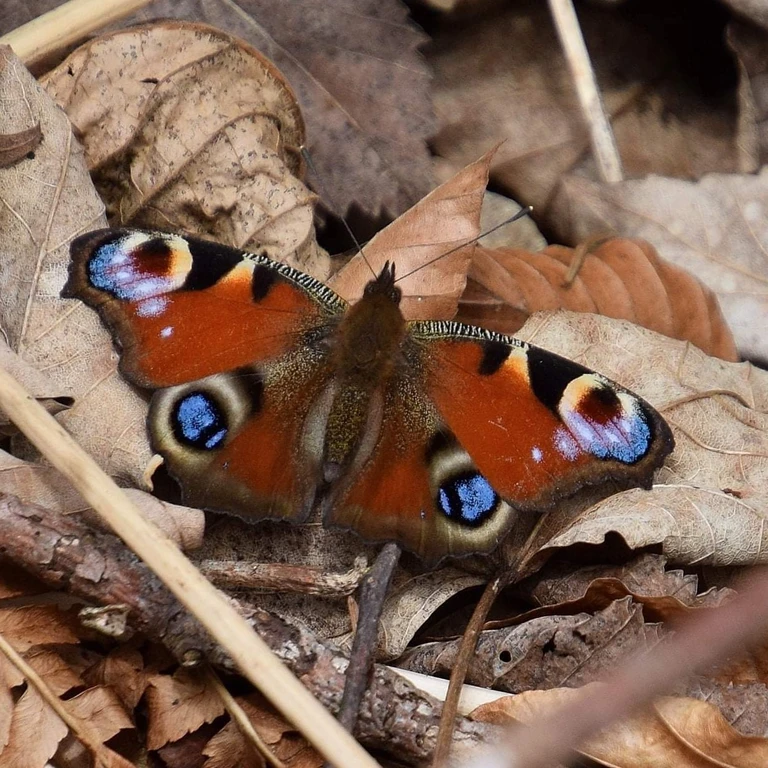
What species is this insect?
Aglais io
